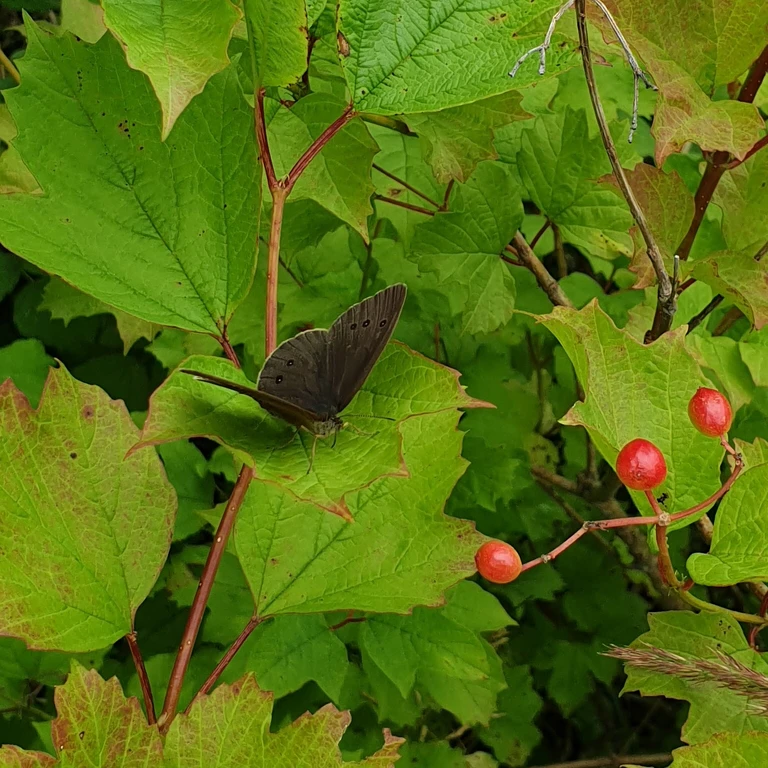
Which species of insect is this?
Aphantopus hyperantus
